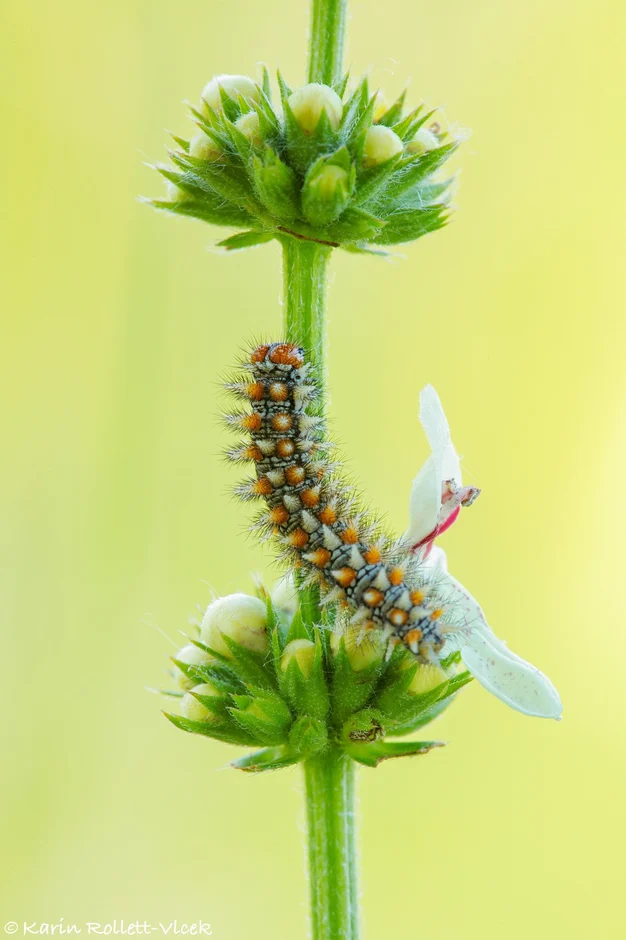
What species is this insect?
Melitaea didyma
